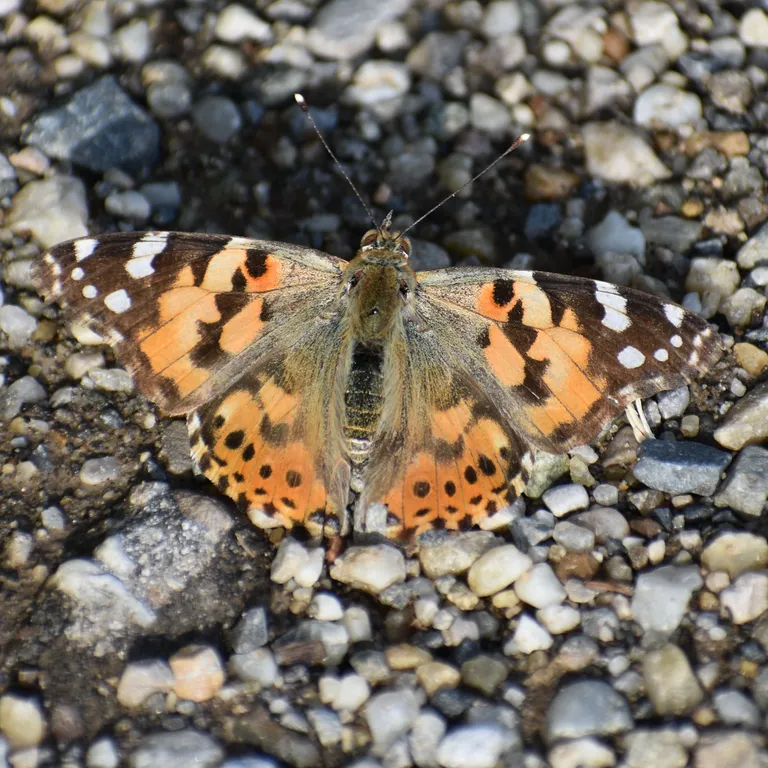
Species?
Vanessa cardui
